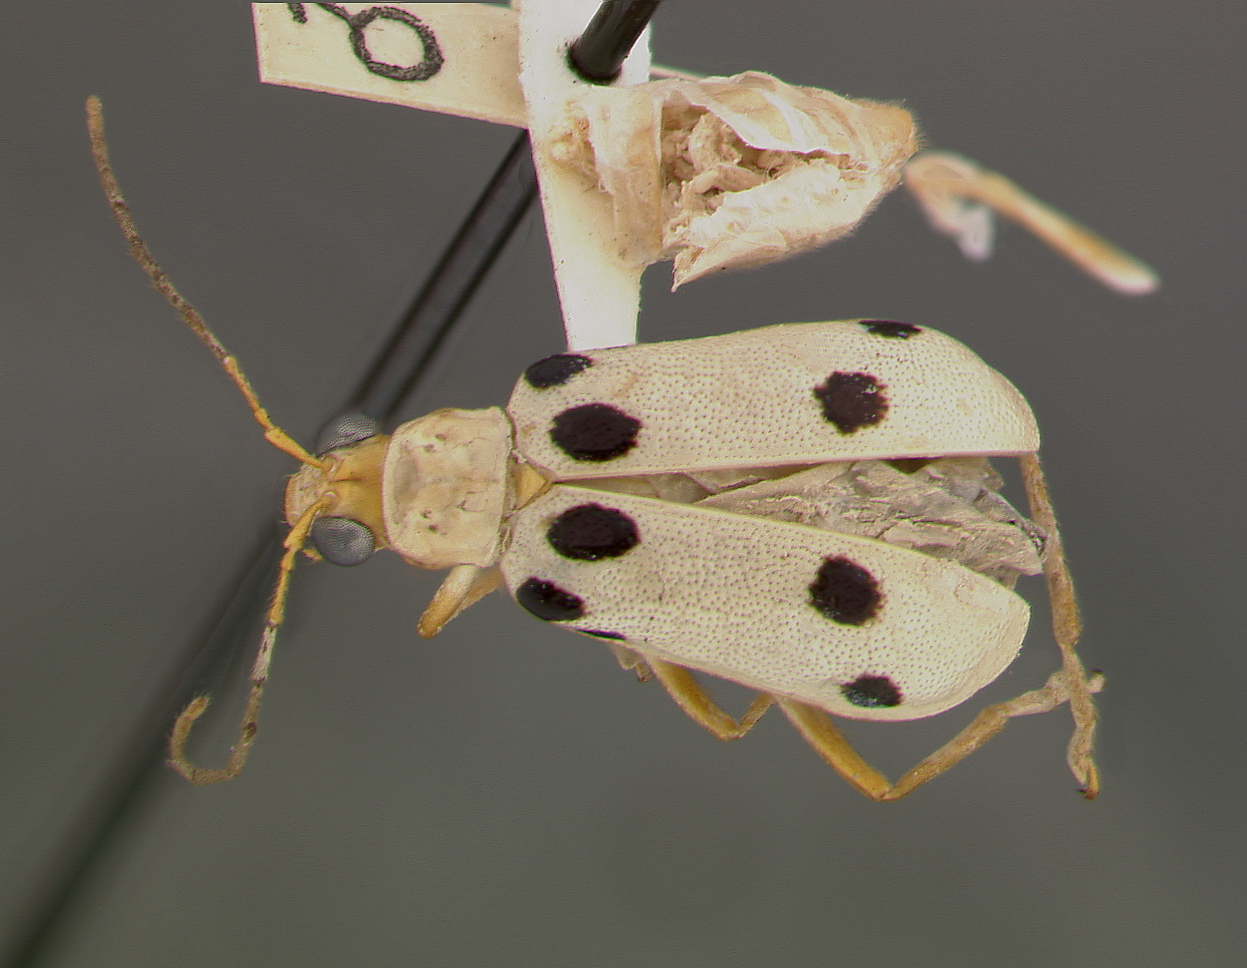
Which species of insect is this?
Neobrotica decimsignata
